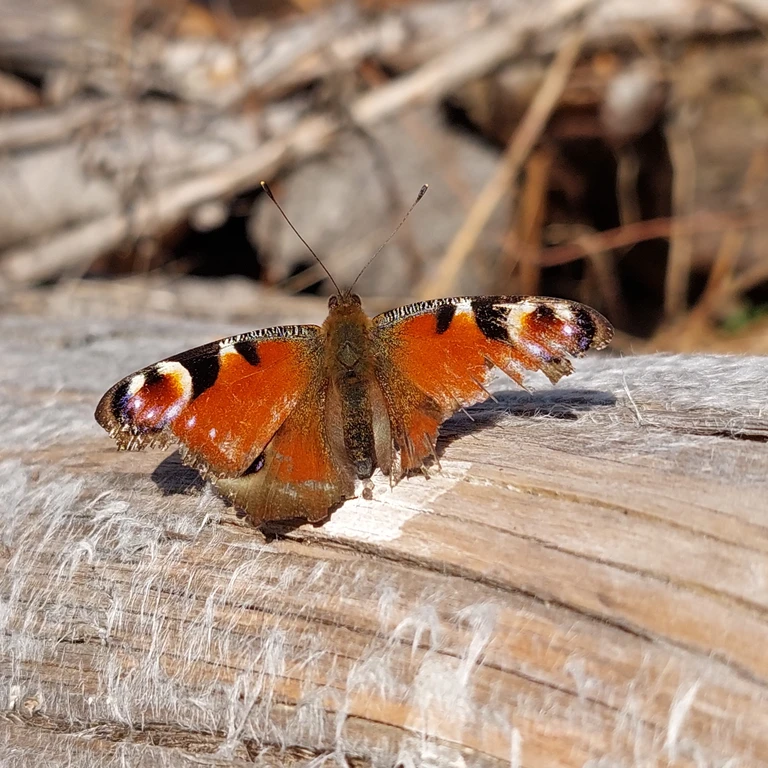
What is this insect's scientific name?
Aglais io
